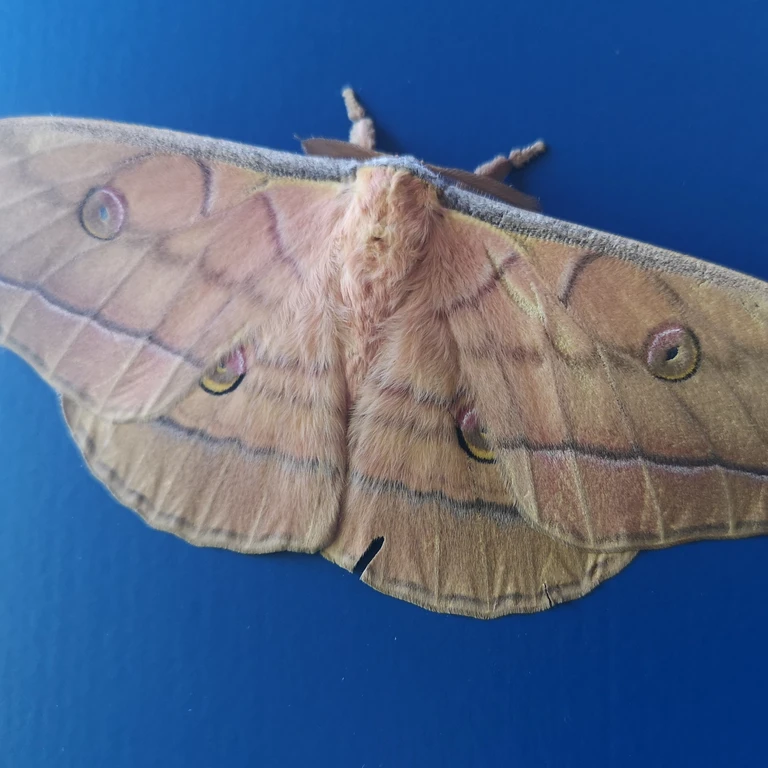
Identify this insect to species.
Antheraea yamamai
